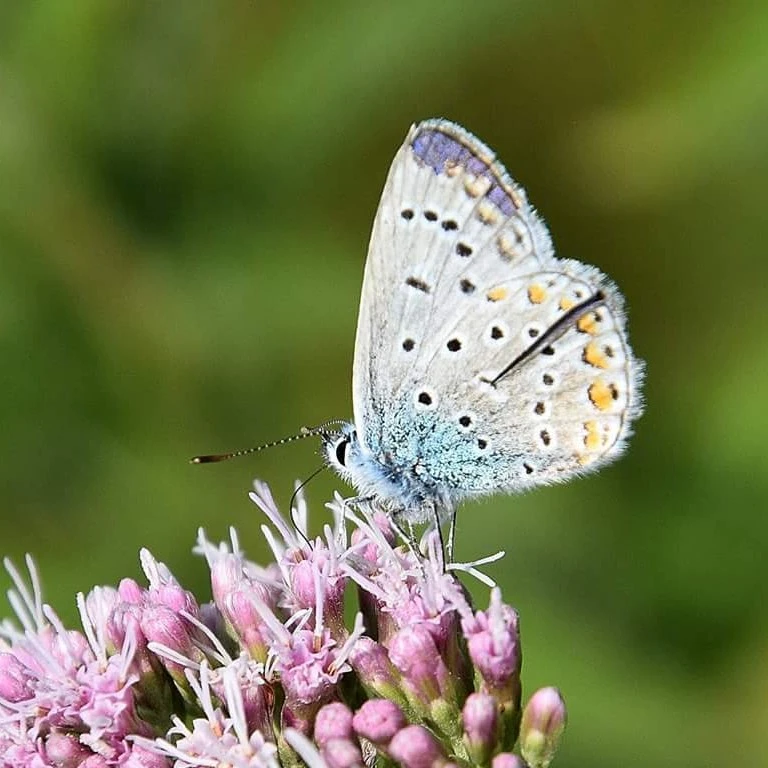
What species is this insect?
Polyommatus icarus
